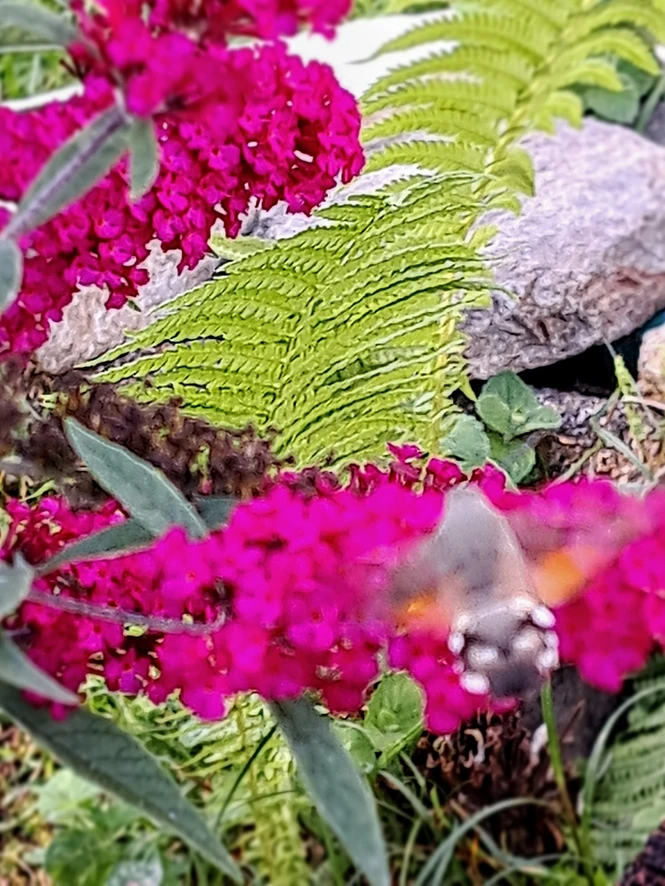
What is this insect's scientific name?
Macroglossum stellatarum
